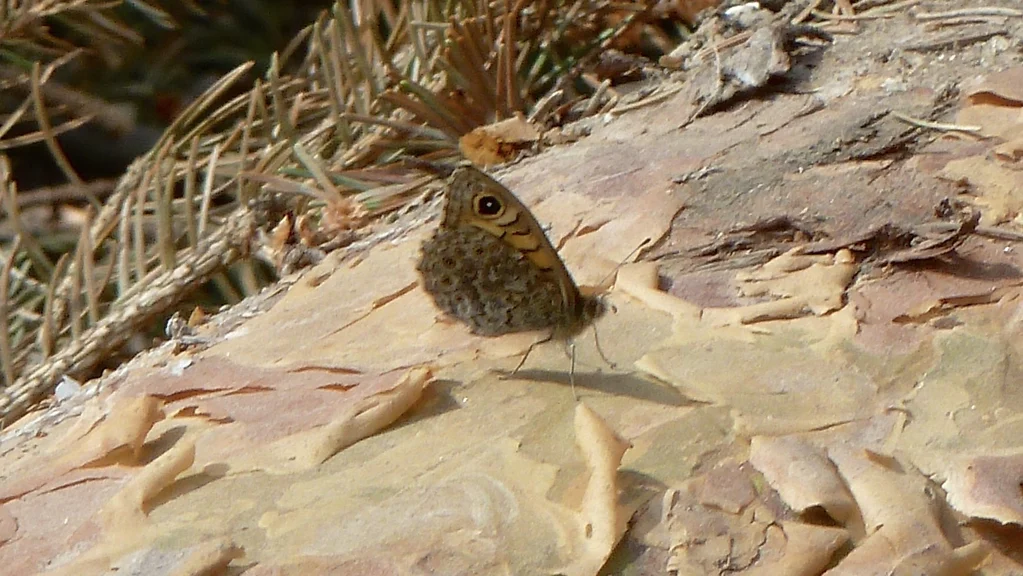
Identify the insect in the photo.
Lasiommata megera (also Pararge megera)
